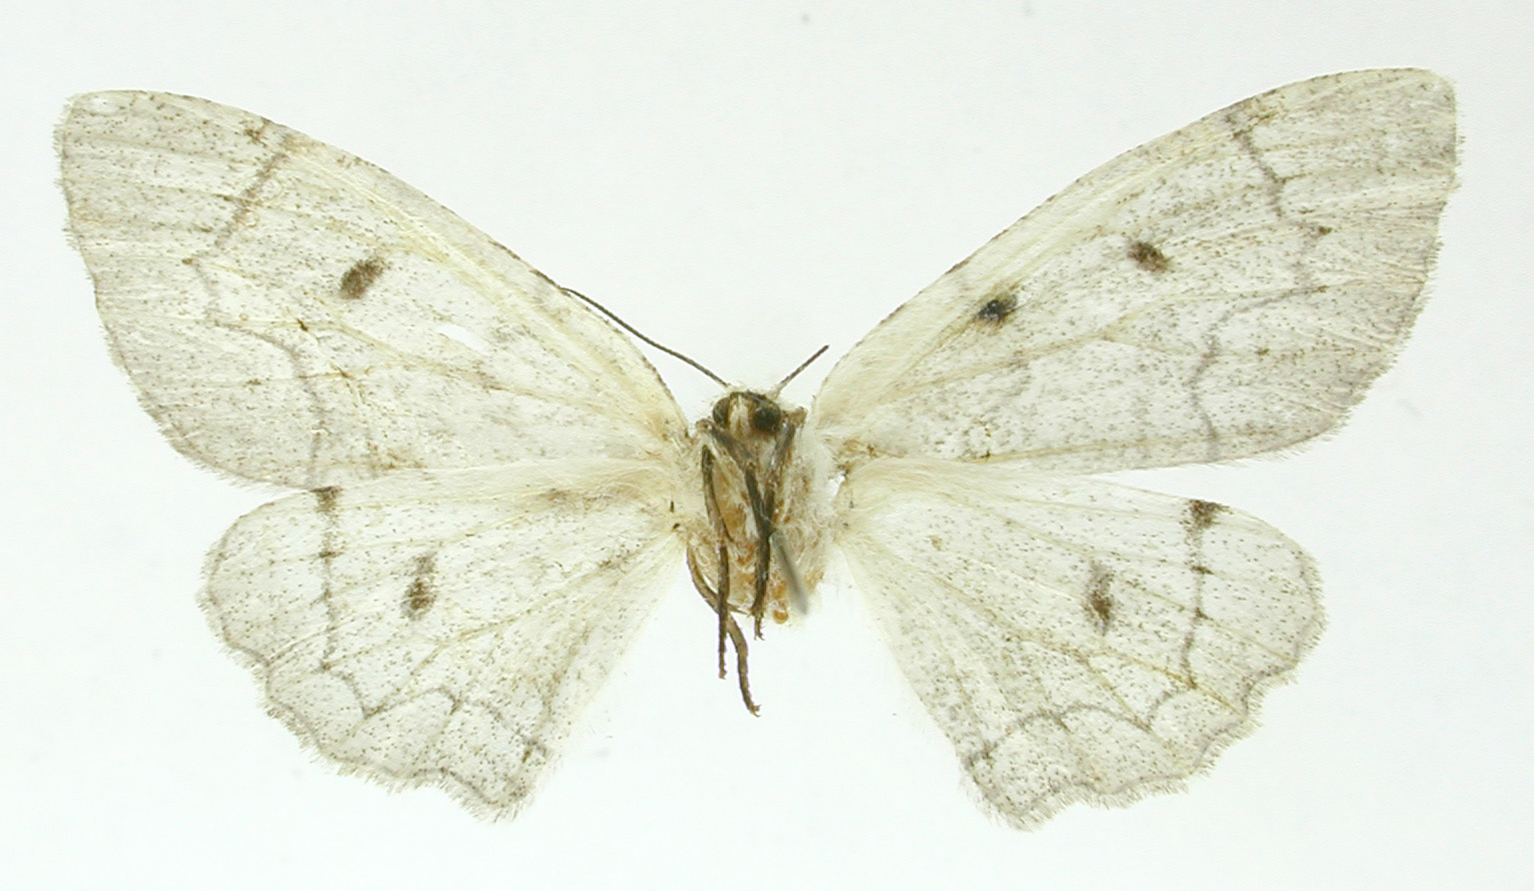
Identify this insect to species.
Thyrinteina schadeana
